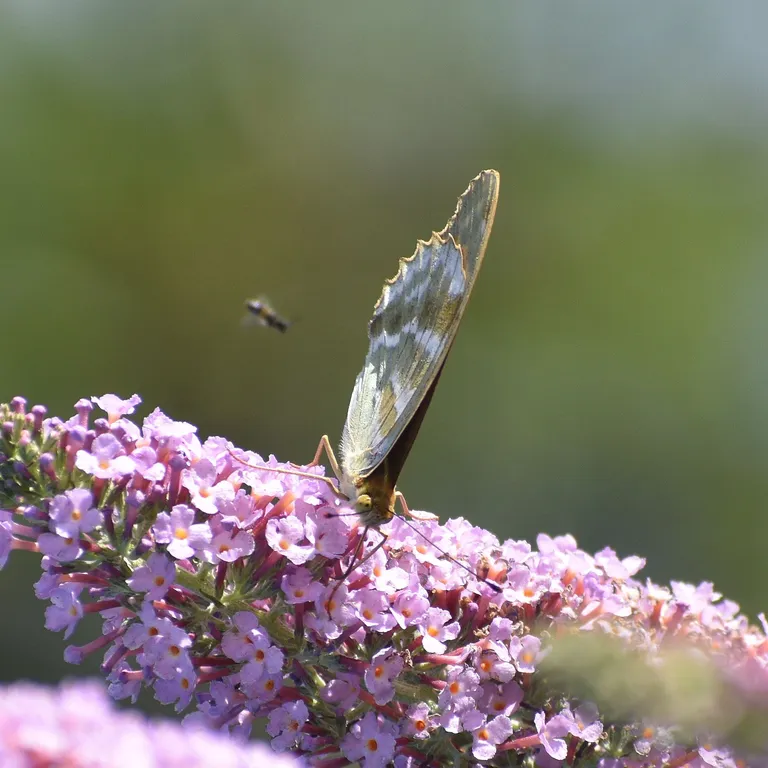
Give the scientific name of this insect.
Argynnis paphia
